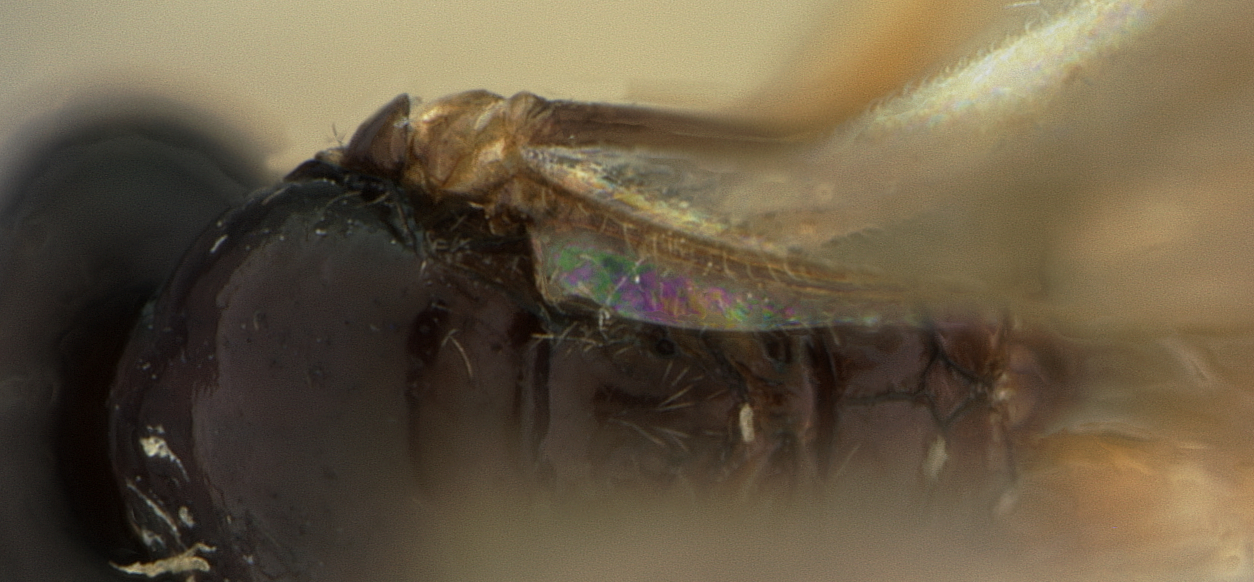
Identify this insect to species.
Aphidius areolatus
